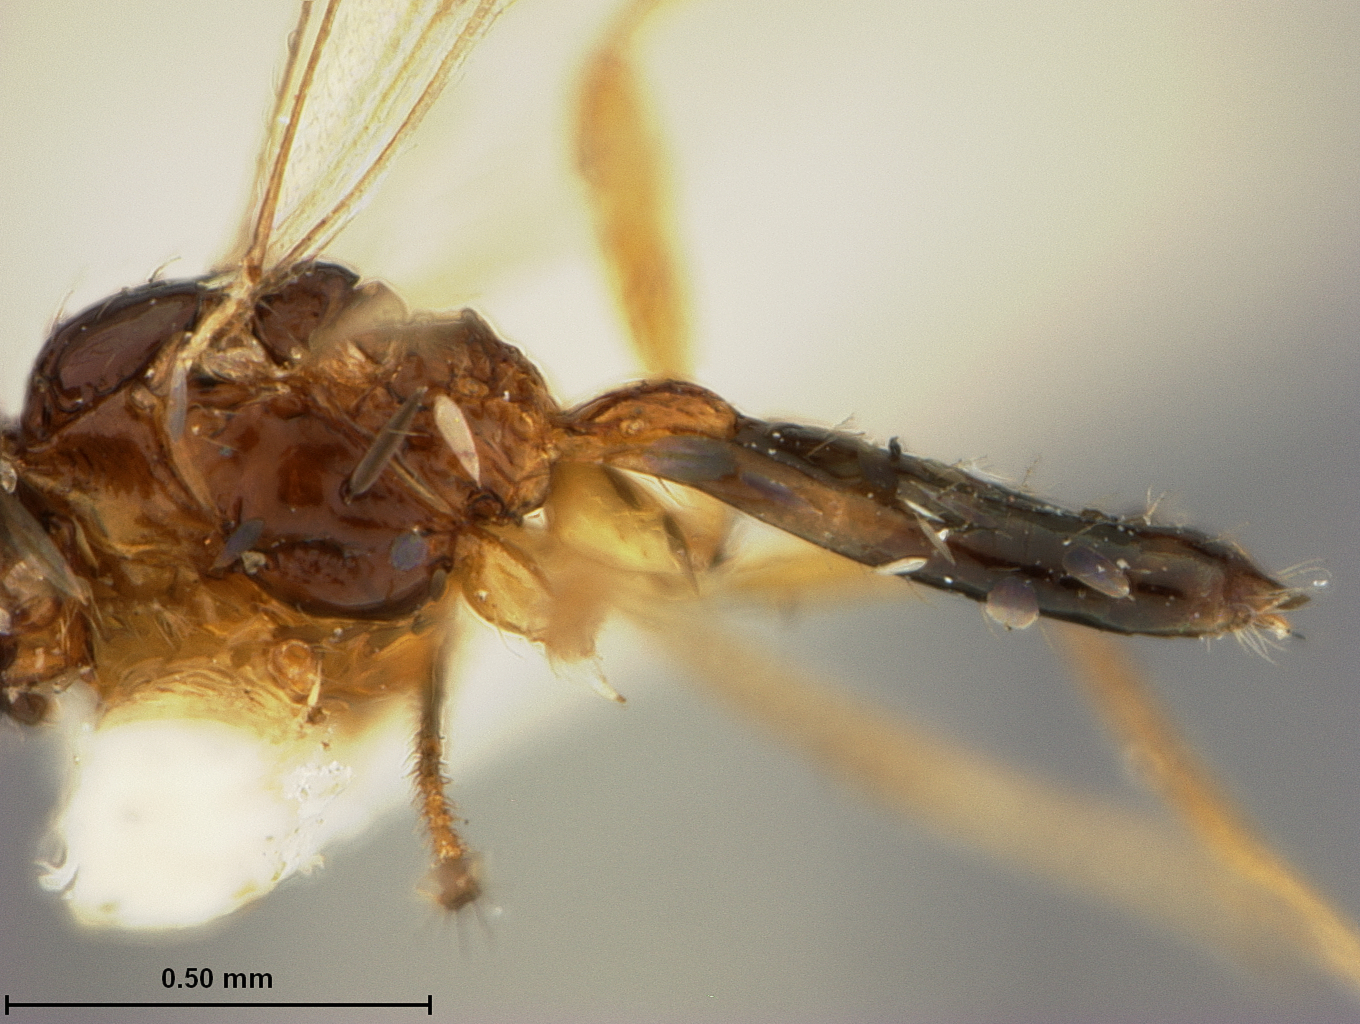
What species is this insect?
Phaenocarpa fungicola
